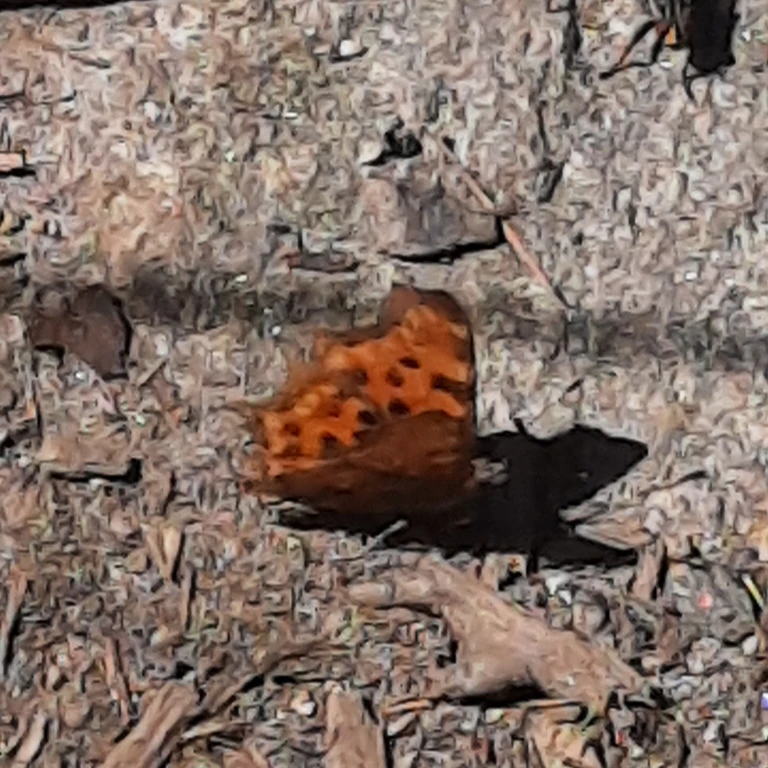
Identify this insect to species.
Polygonia c-album
